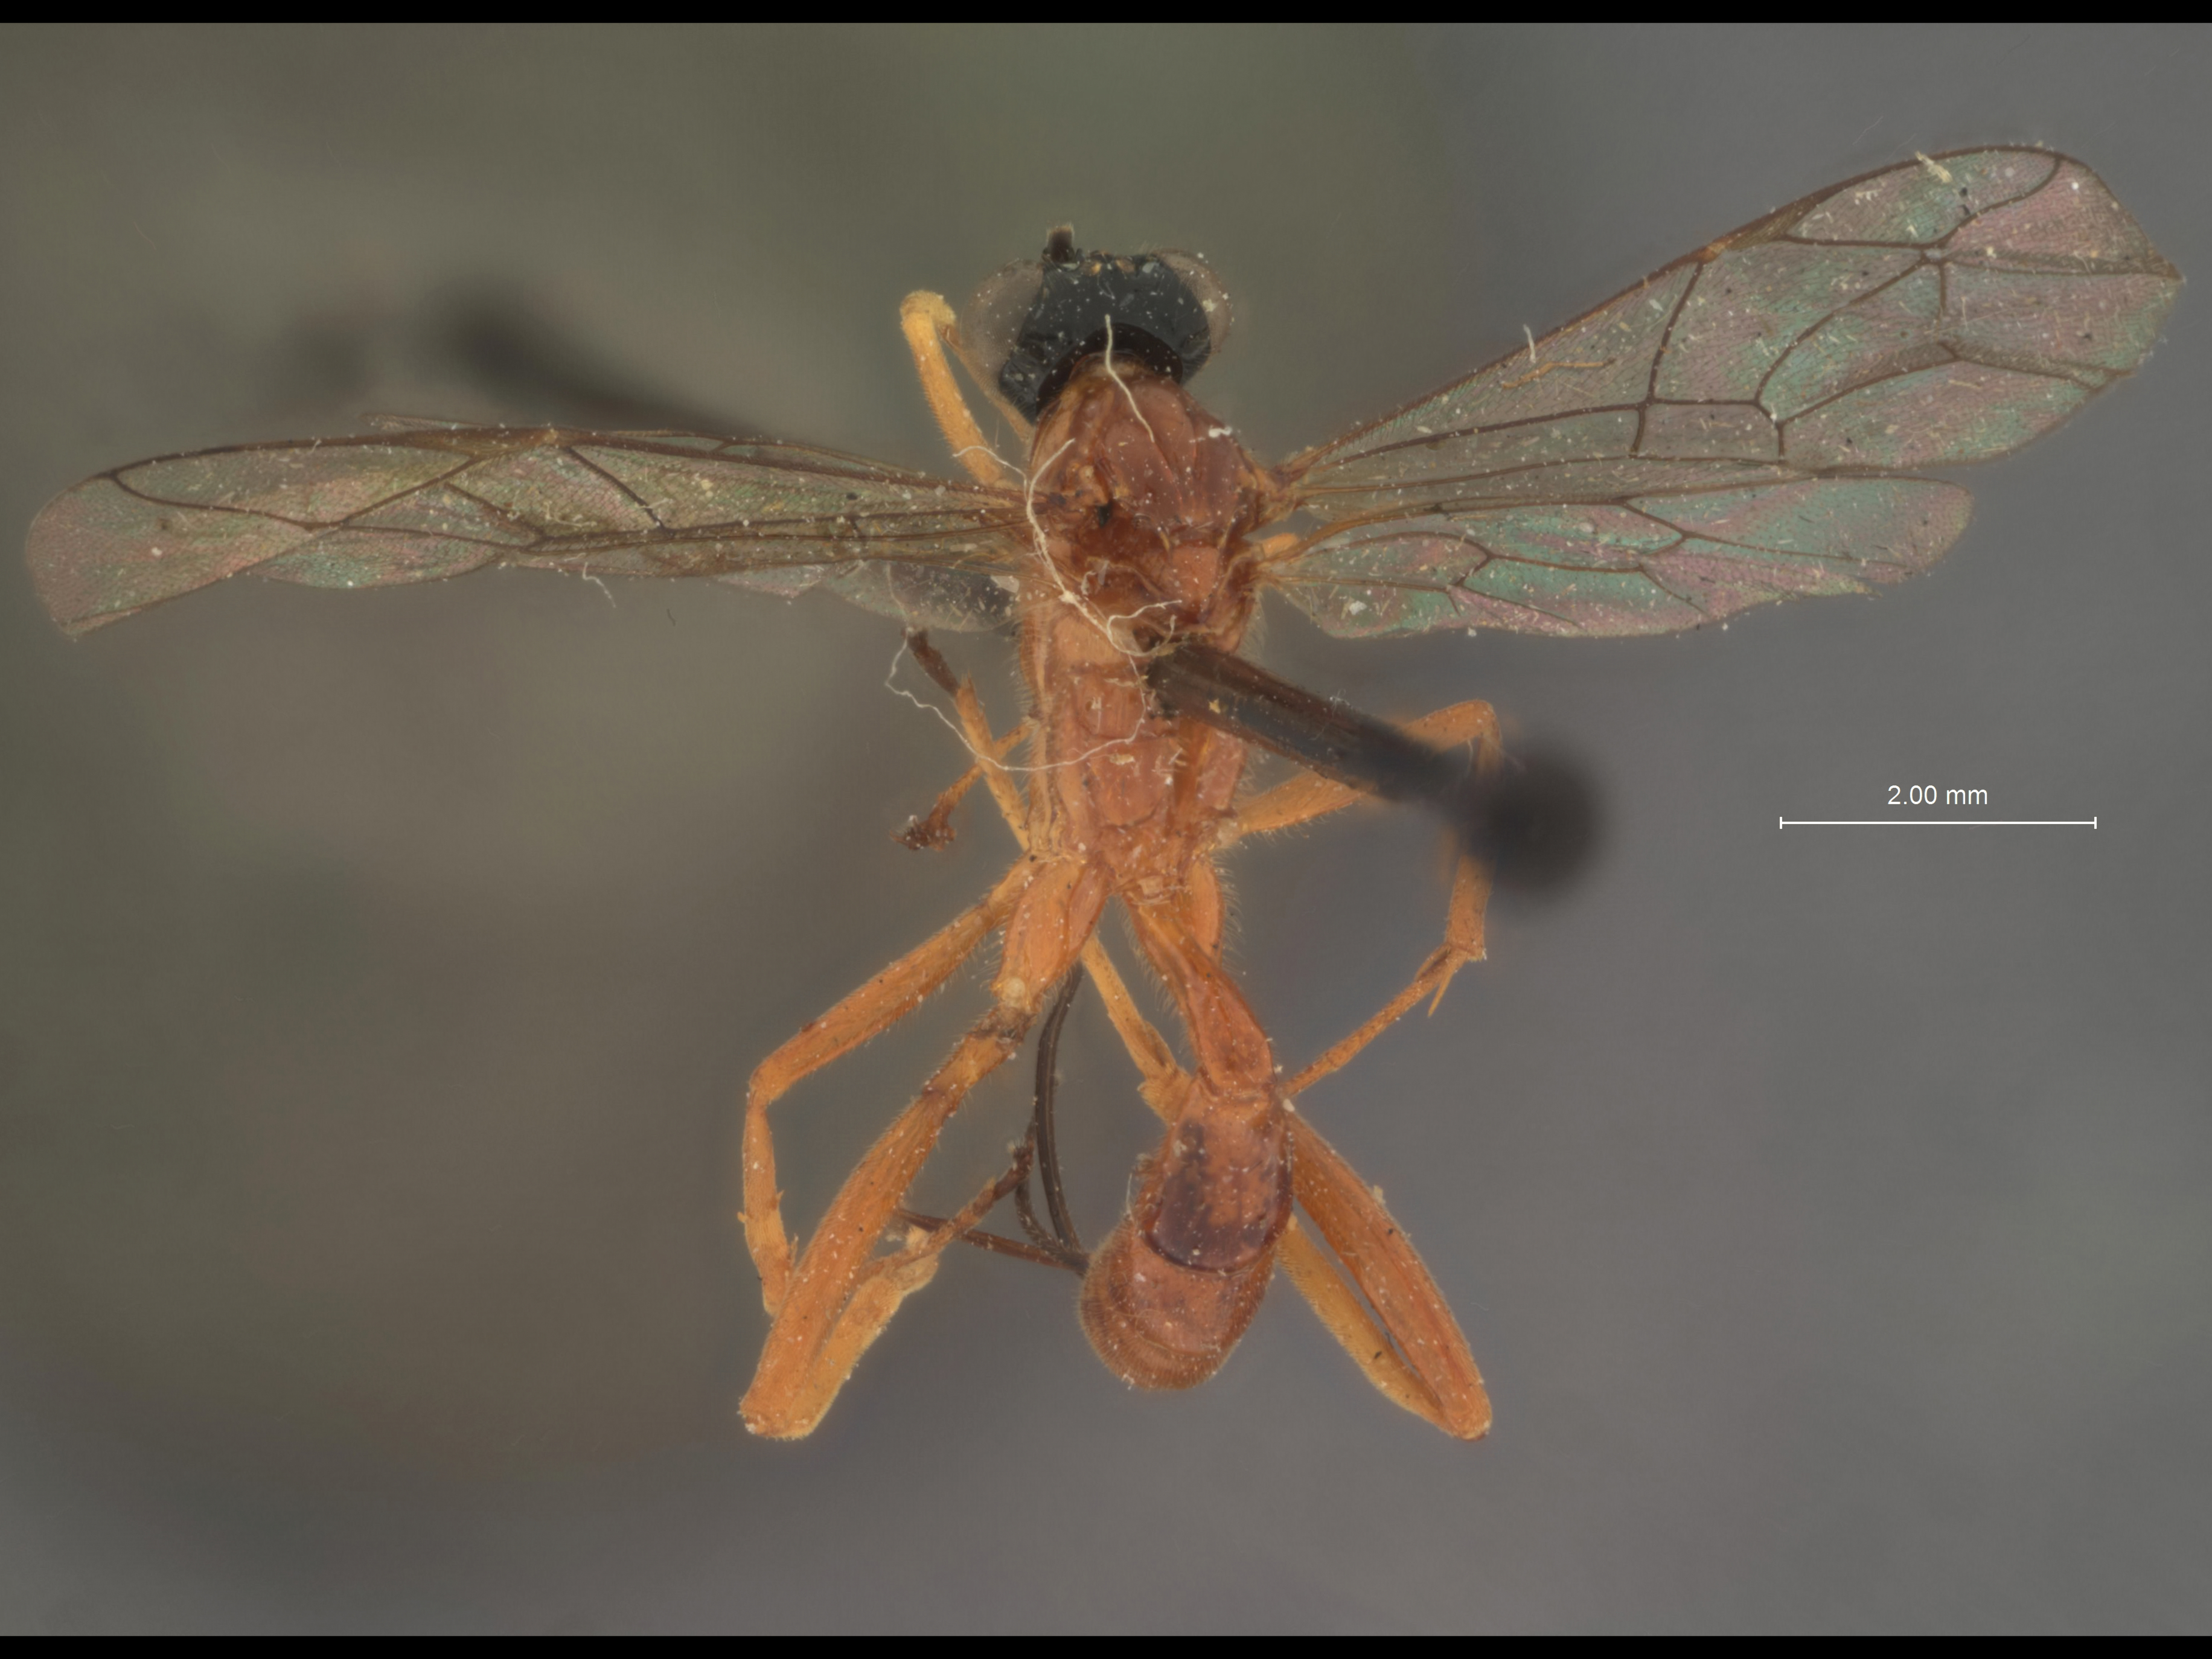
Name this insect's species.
Polycyrtus bicarinatus
